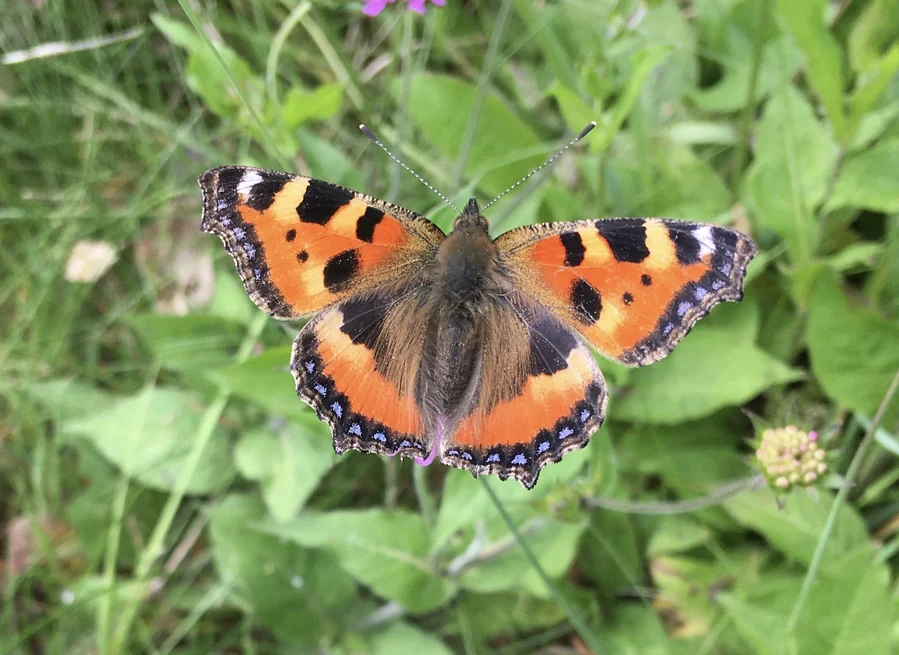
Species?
Aglais urticae
